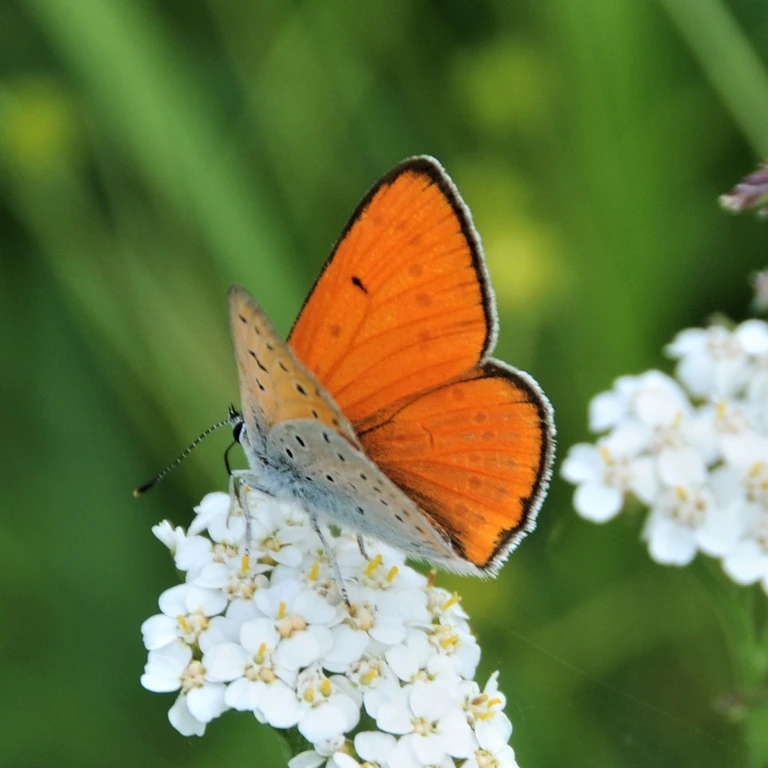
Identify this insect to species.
Lycaena dispar
